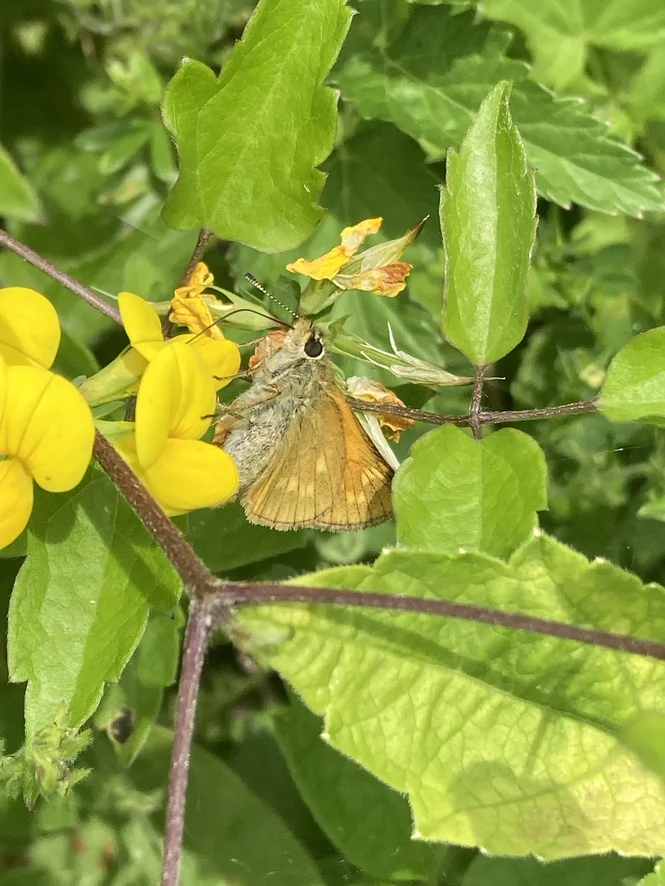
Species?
Ochlodes sylvanus (also Ochlodes venata)
